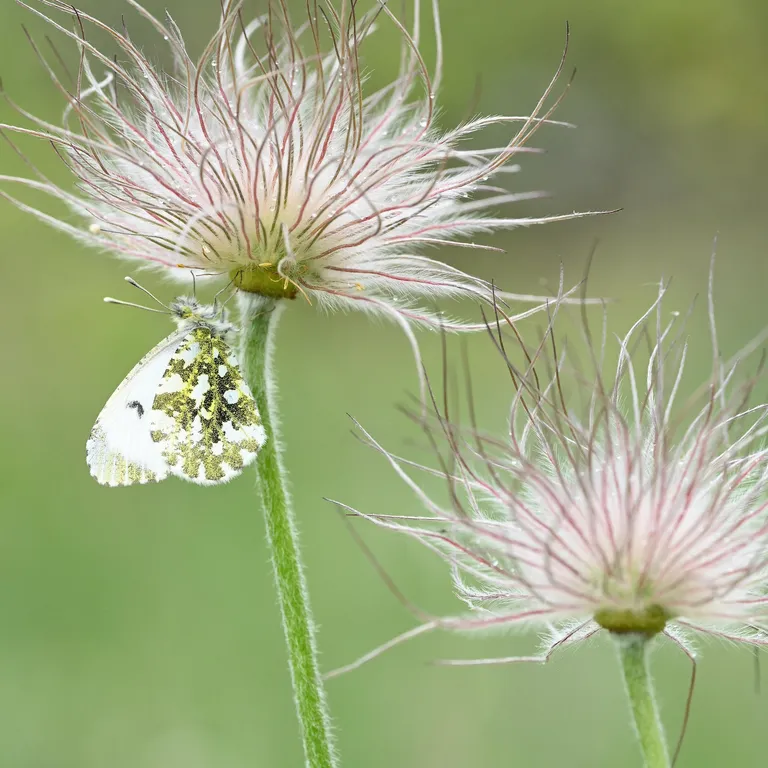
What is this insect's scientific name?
Anthocharis cardamines
